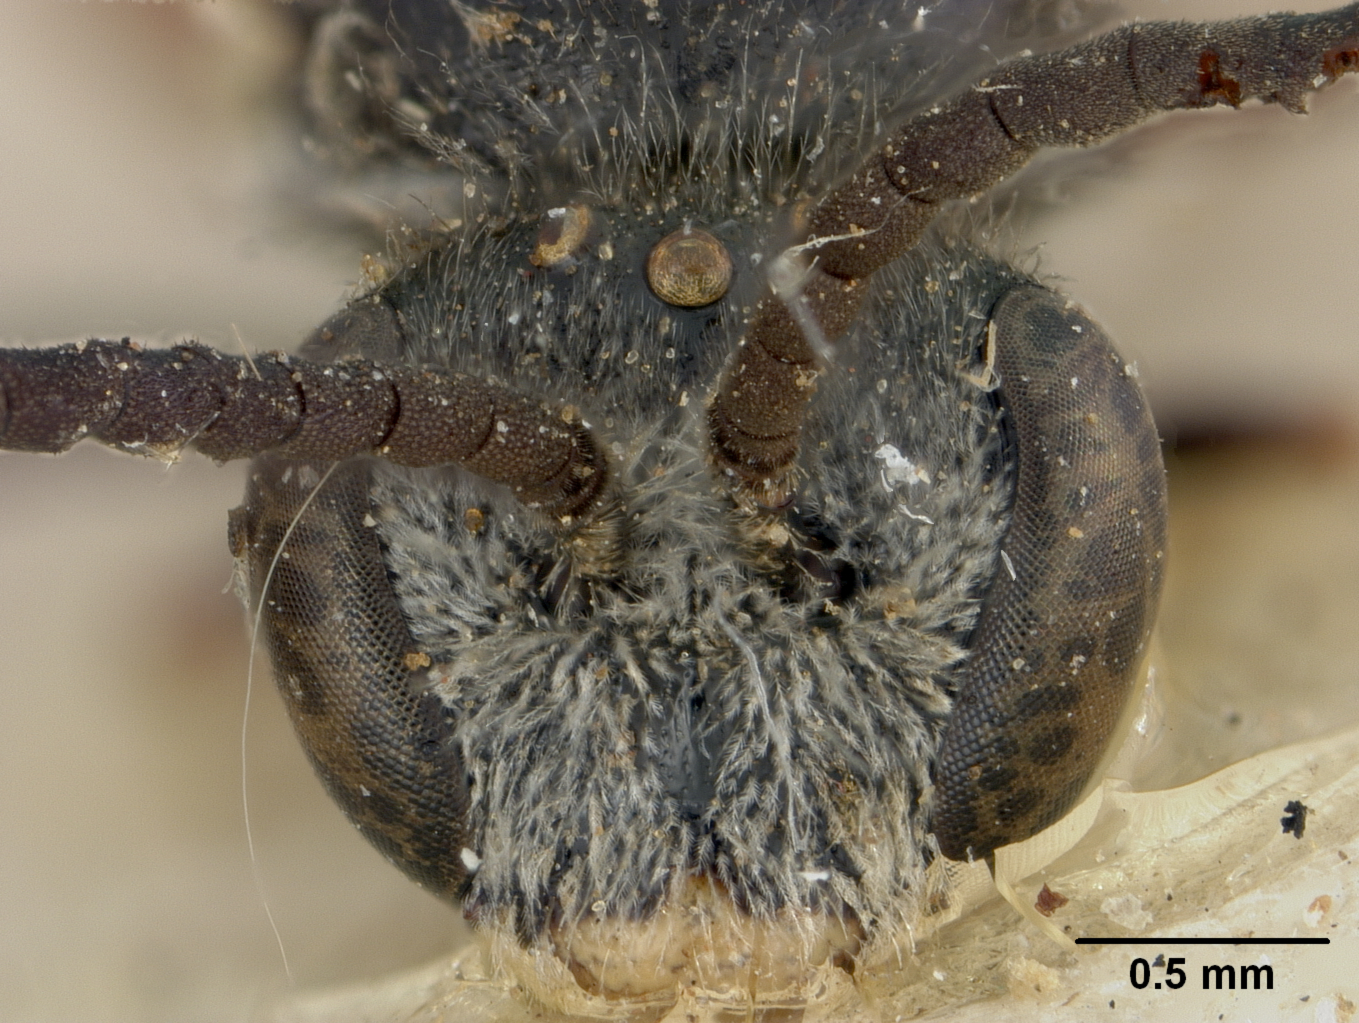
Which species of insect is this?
Halictus dolichocerus
